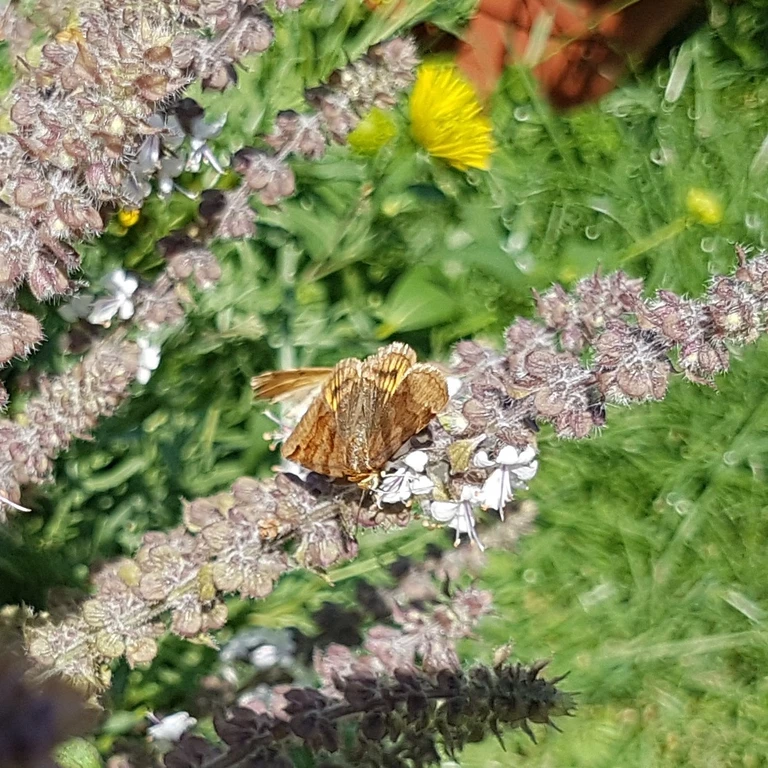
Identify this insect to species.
Euclidia glyphica
